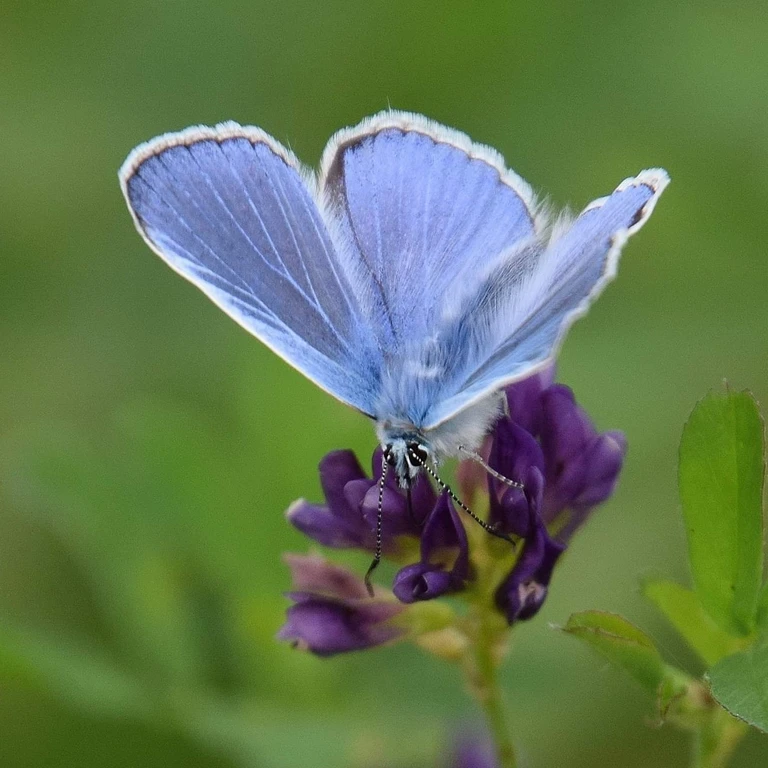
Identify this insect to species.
Polyommatus icarus
